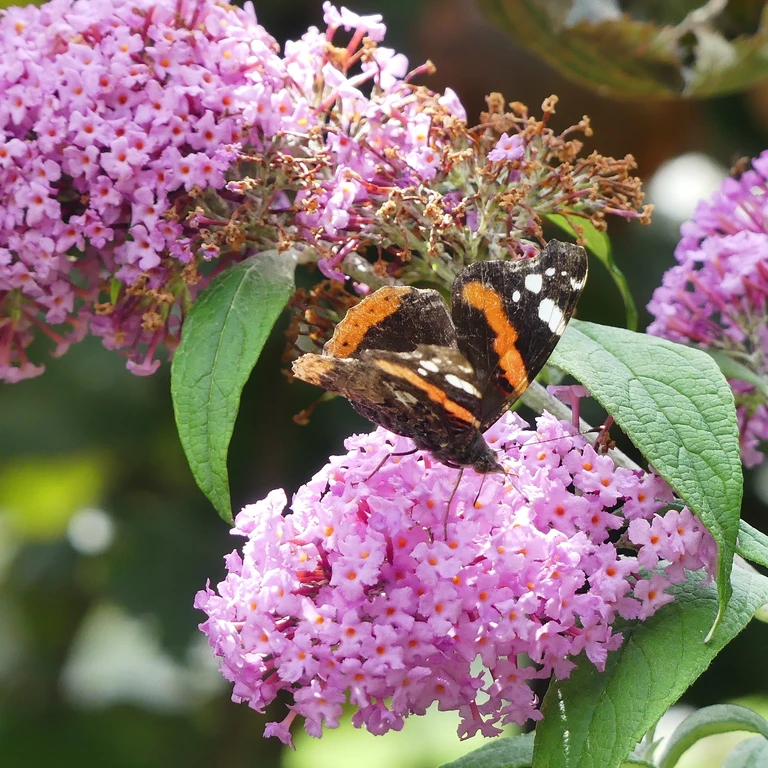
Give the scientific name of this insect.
Vanessa atalanta
